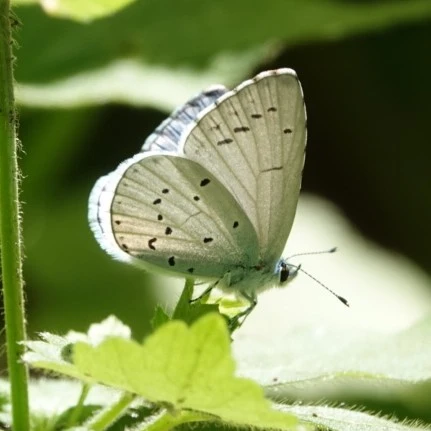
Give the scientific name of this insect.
Celastrina argiolus
